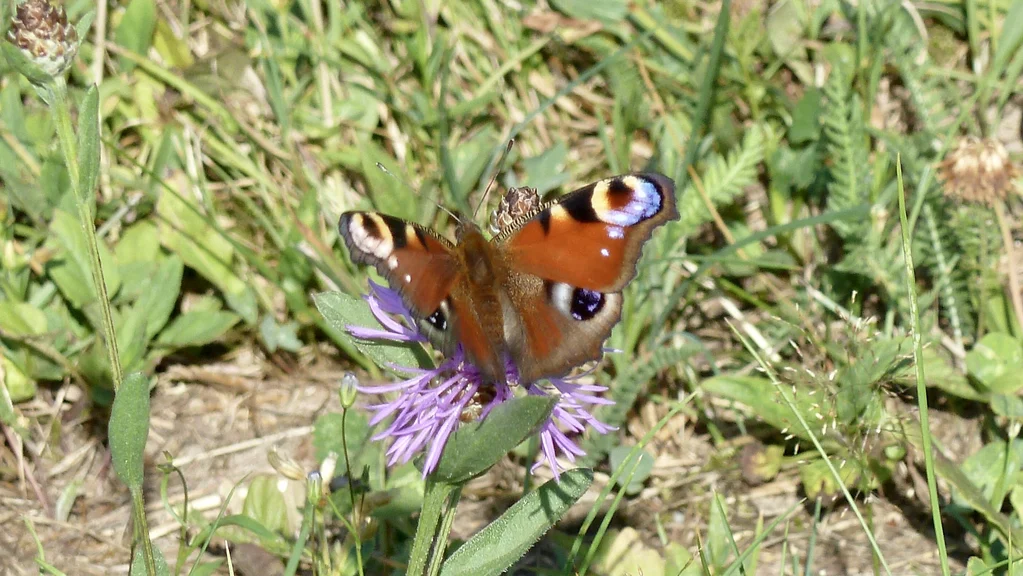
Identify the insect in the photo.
Aglais io
